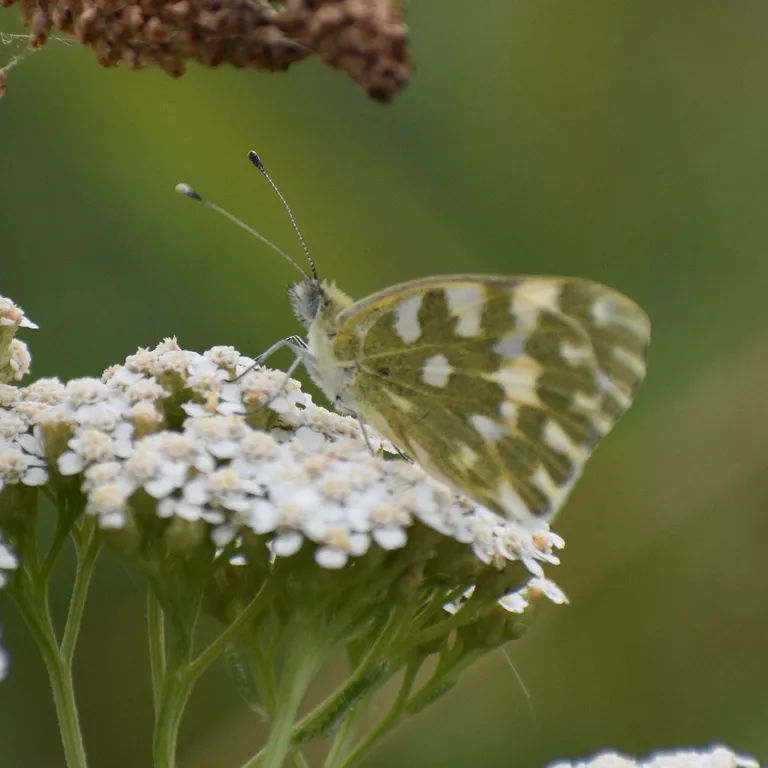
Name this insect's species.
Pontia edusa
